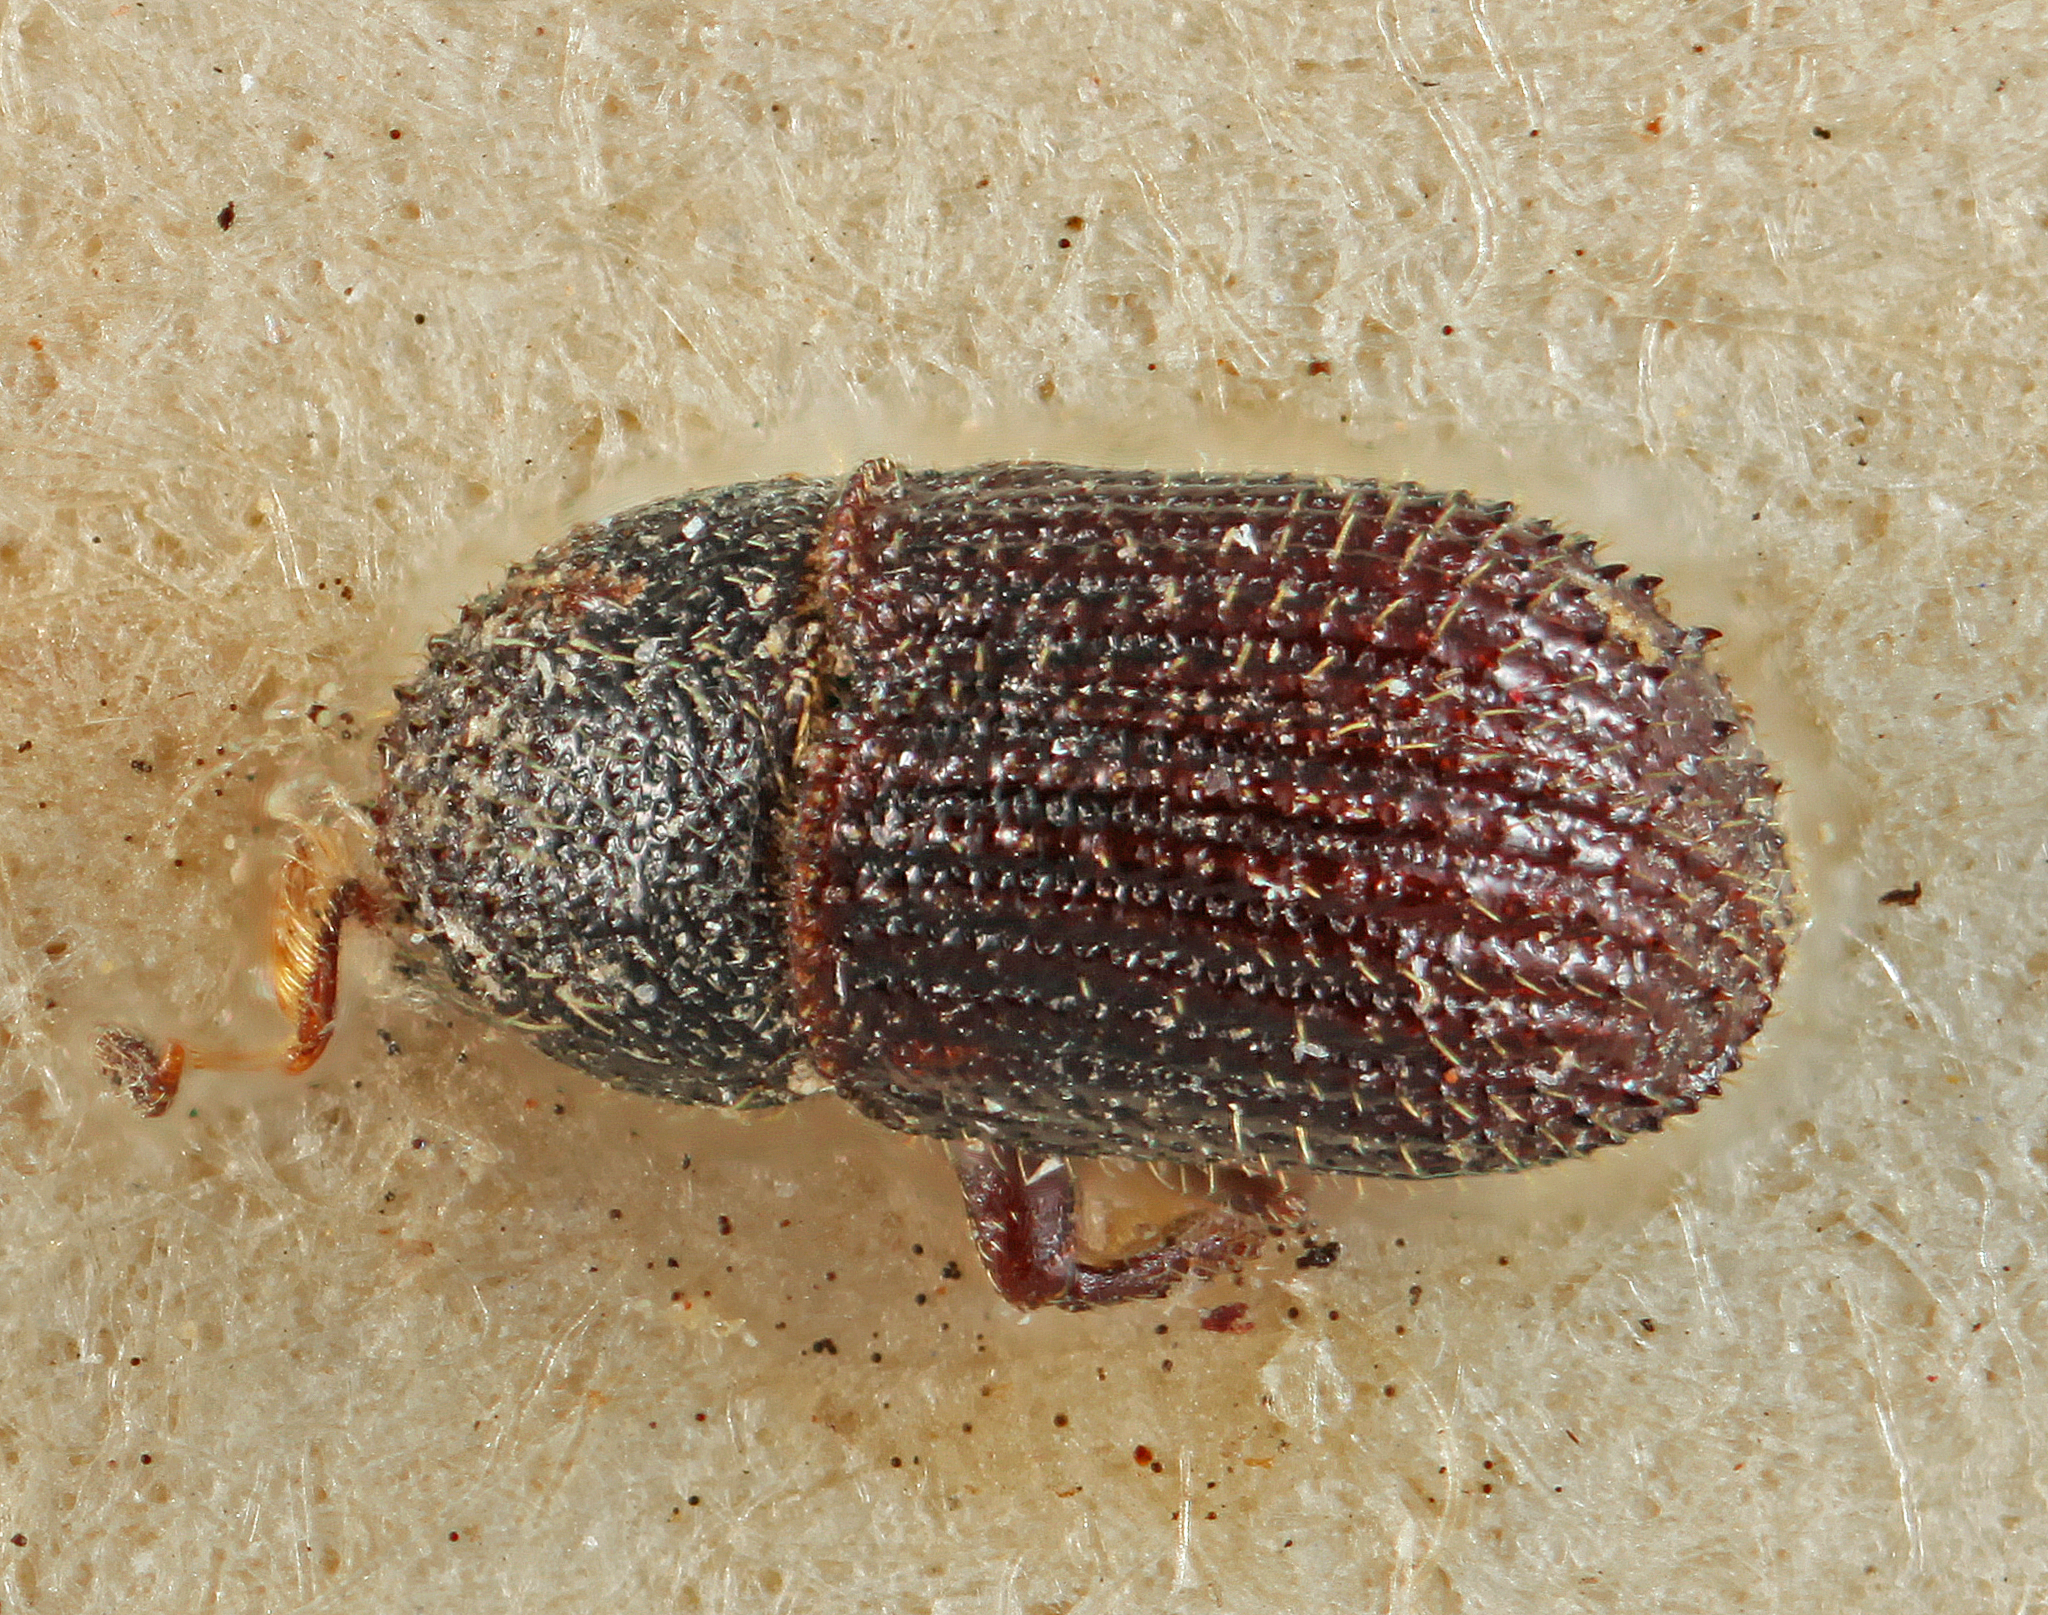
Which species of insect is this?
Phloeotribus asperulus
